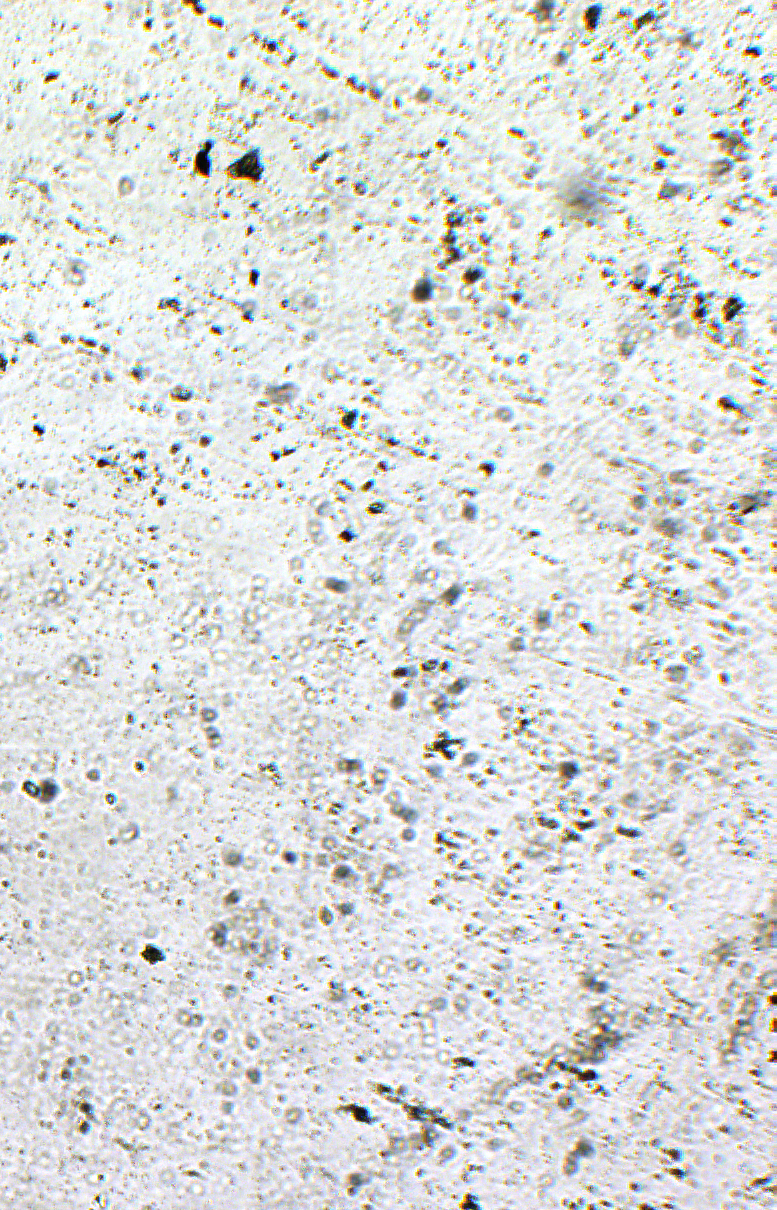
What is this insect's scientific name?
Elasmus valparaianus
